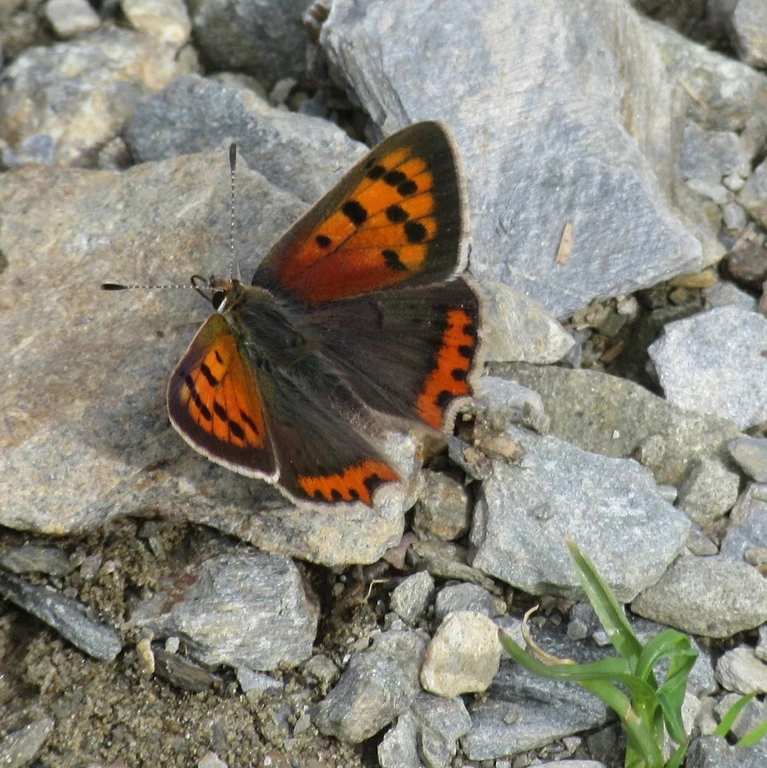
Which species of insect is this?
Lycaena phlaeas
